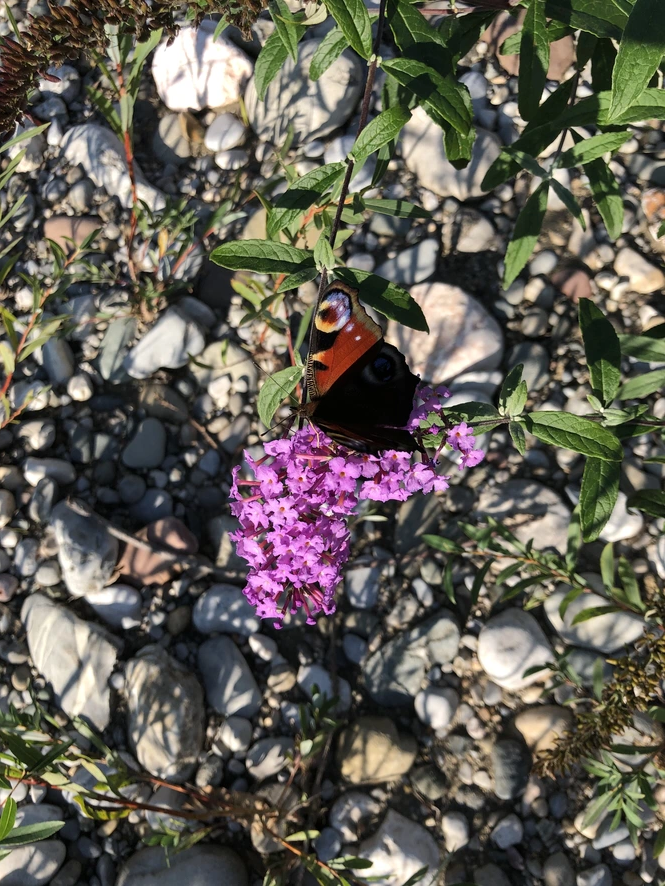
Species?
Aglais io
